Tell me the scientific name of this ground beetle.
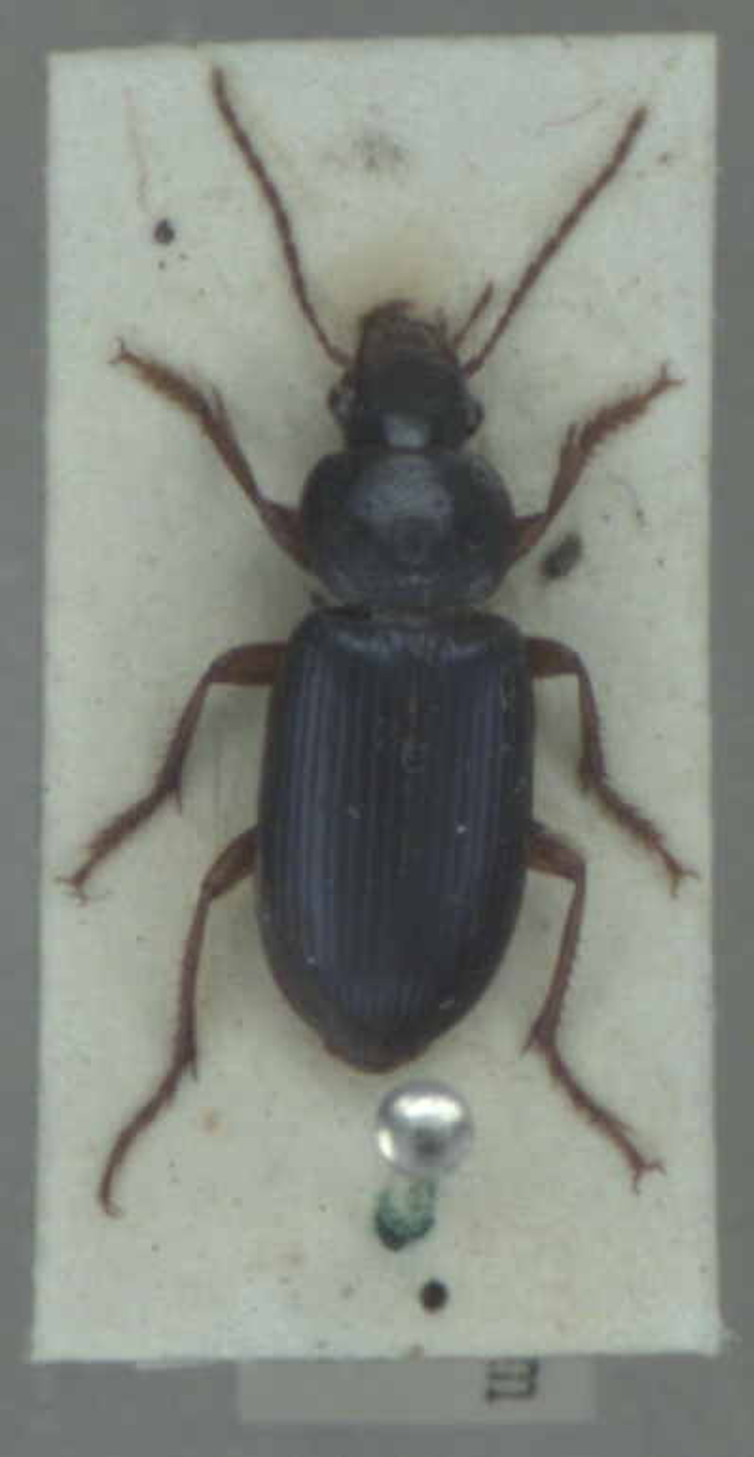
Ophonus ardosiacus
